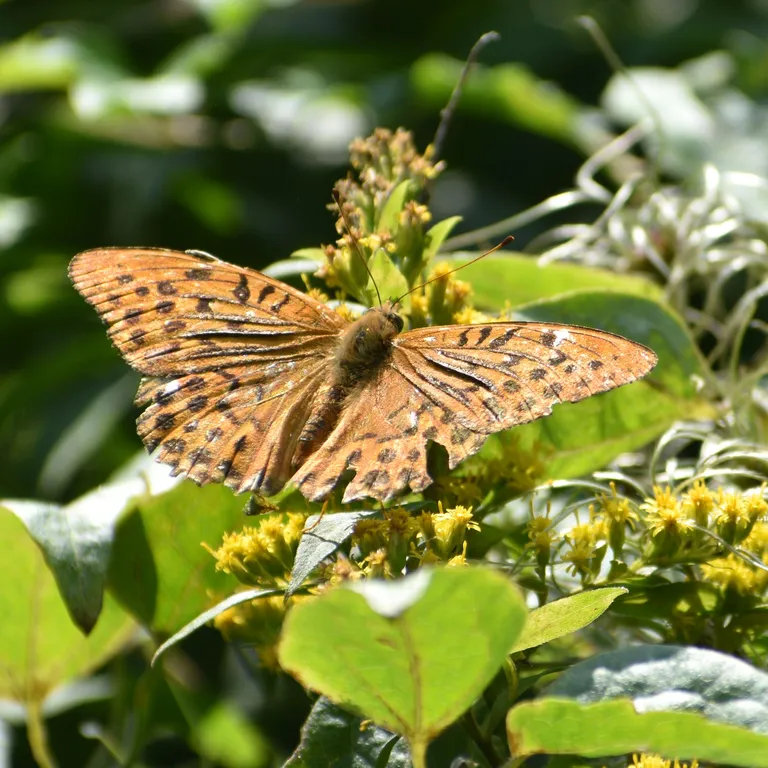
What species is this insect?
Argynnis paphia
